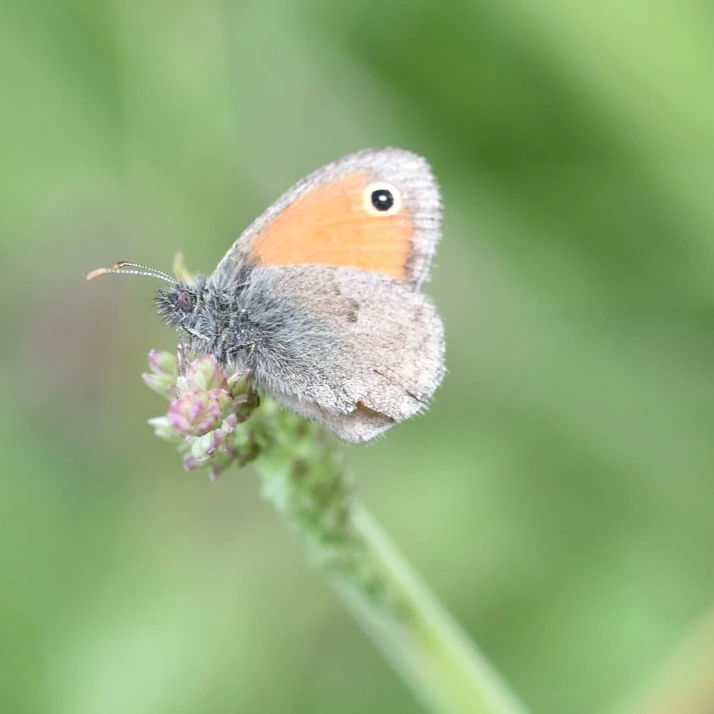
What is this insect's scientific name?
Coenonympha pamphilus
